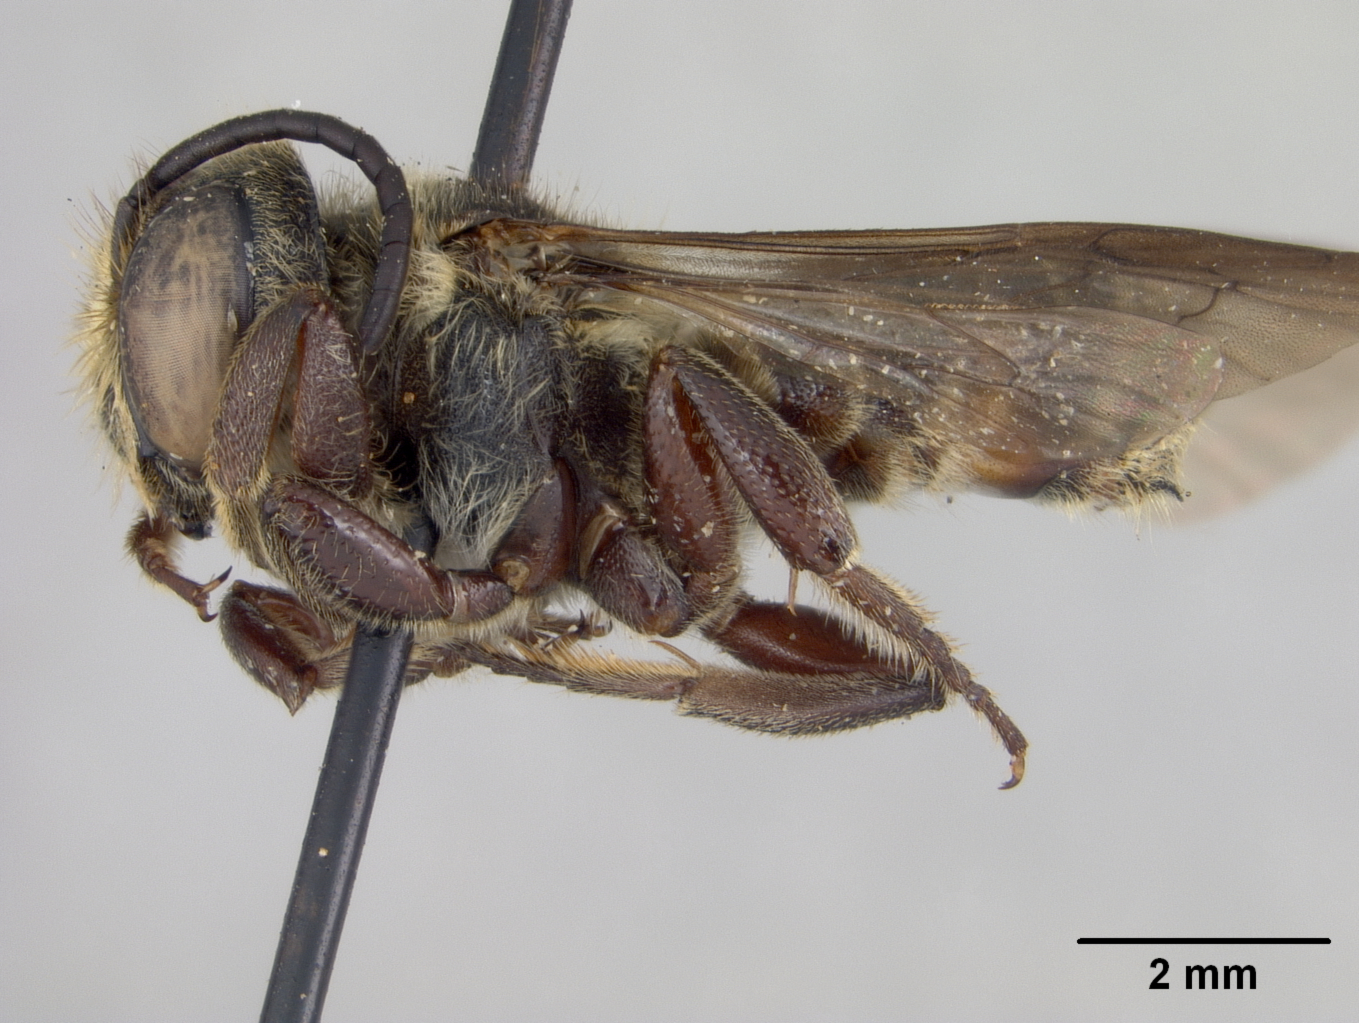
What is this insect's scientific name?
Megachile tricosa
